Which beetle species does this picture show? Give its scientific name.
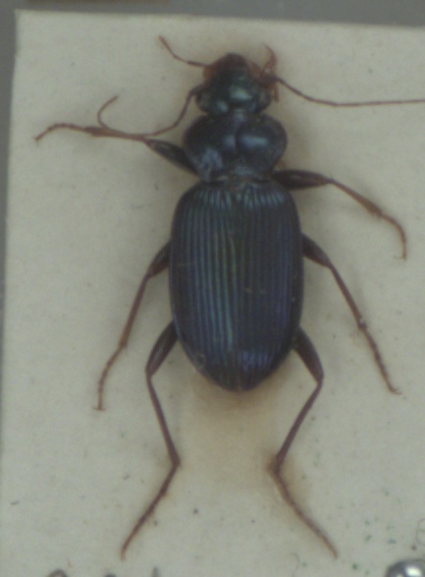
Leistus spinibarbis
